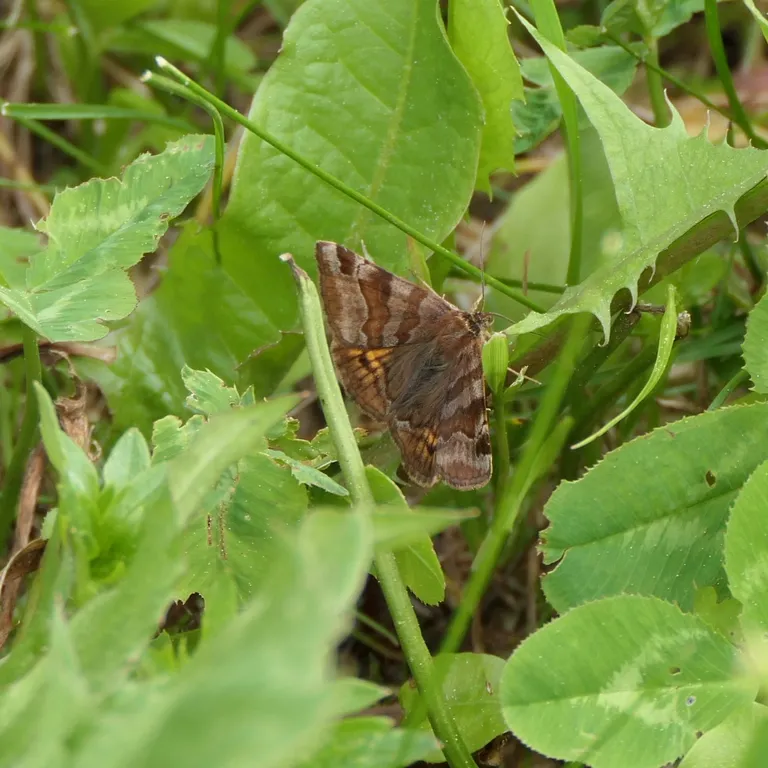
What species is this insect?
Euclidia glyphica
